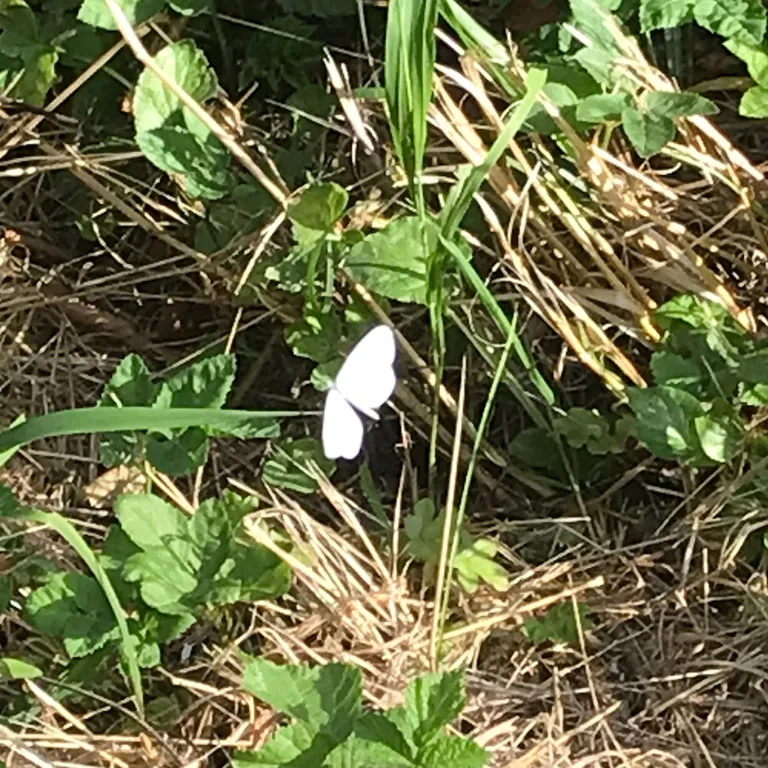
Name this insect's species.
Leptidea sinapis/juvernica
